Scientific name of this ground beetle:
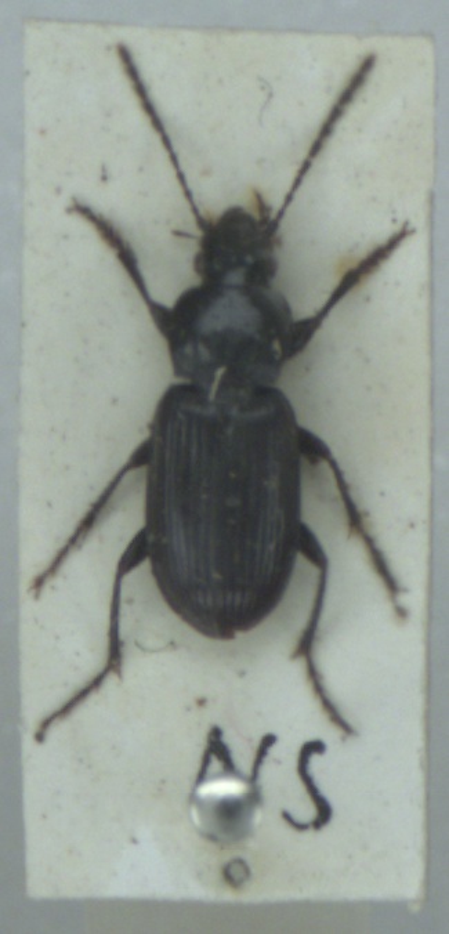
Pterostichus gracilis
